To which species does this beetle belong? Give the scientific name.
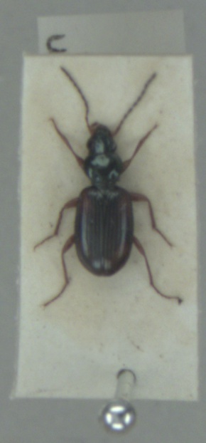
Bembidion tetracolum
